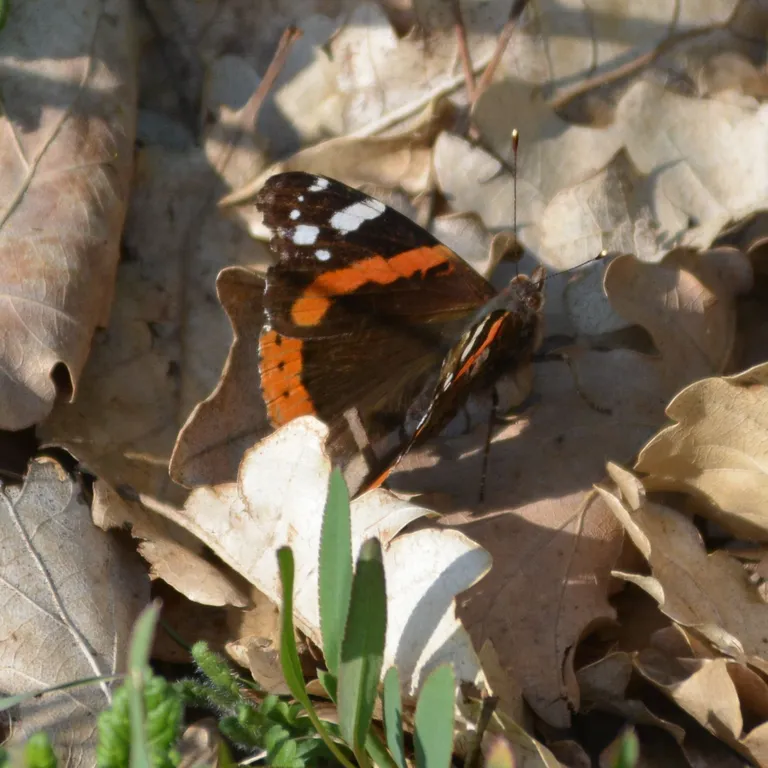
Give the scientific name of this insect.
Vanessa atalanta
